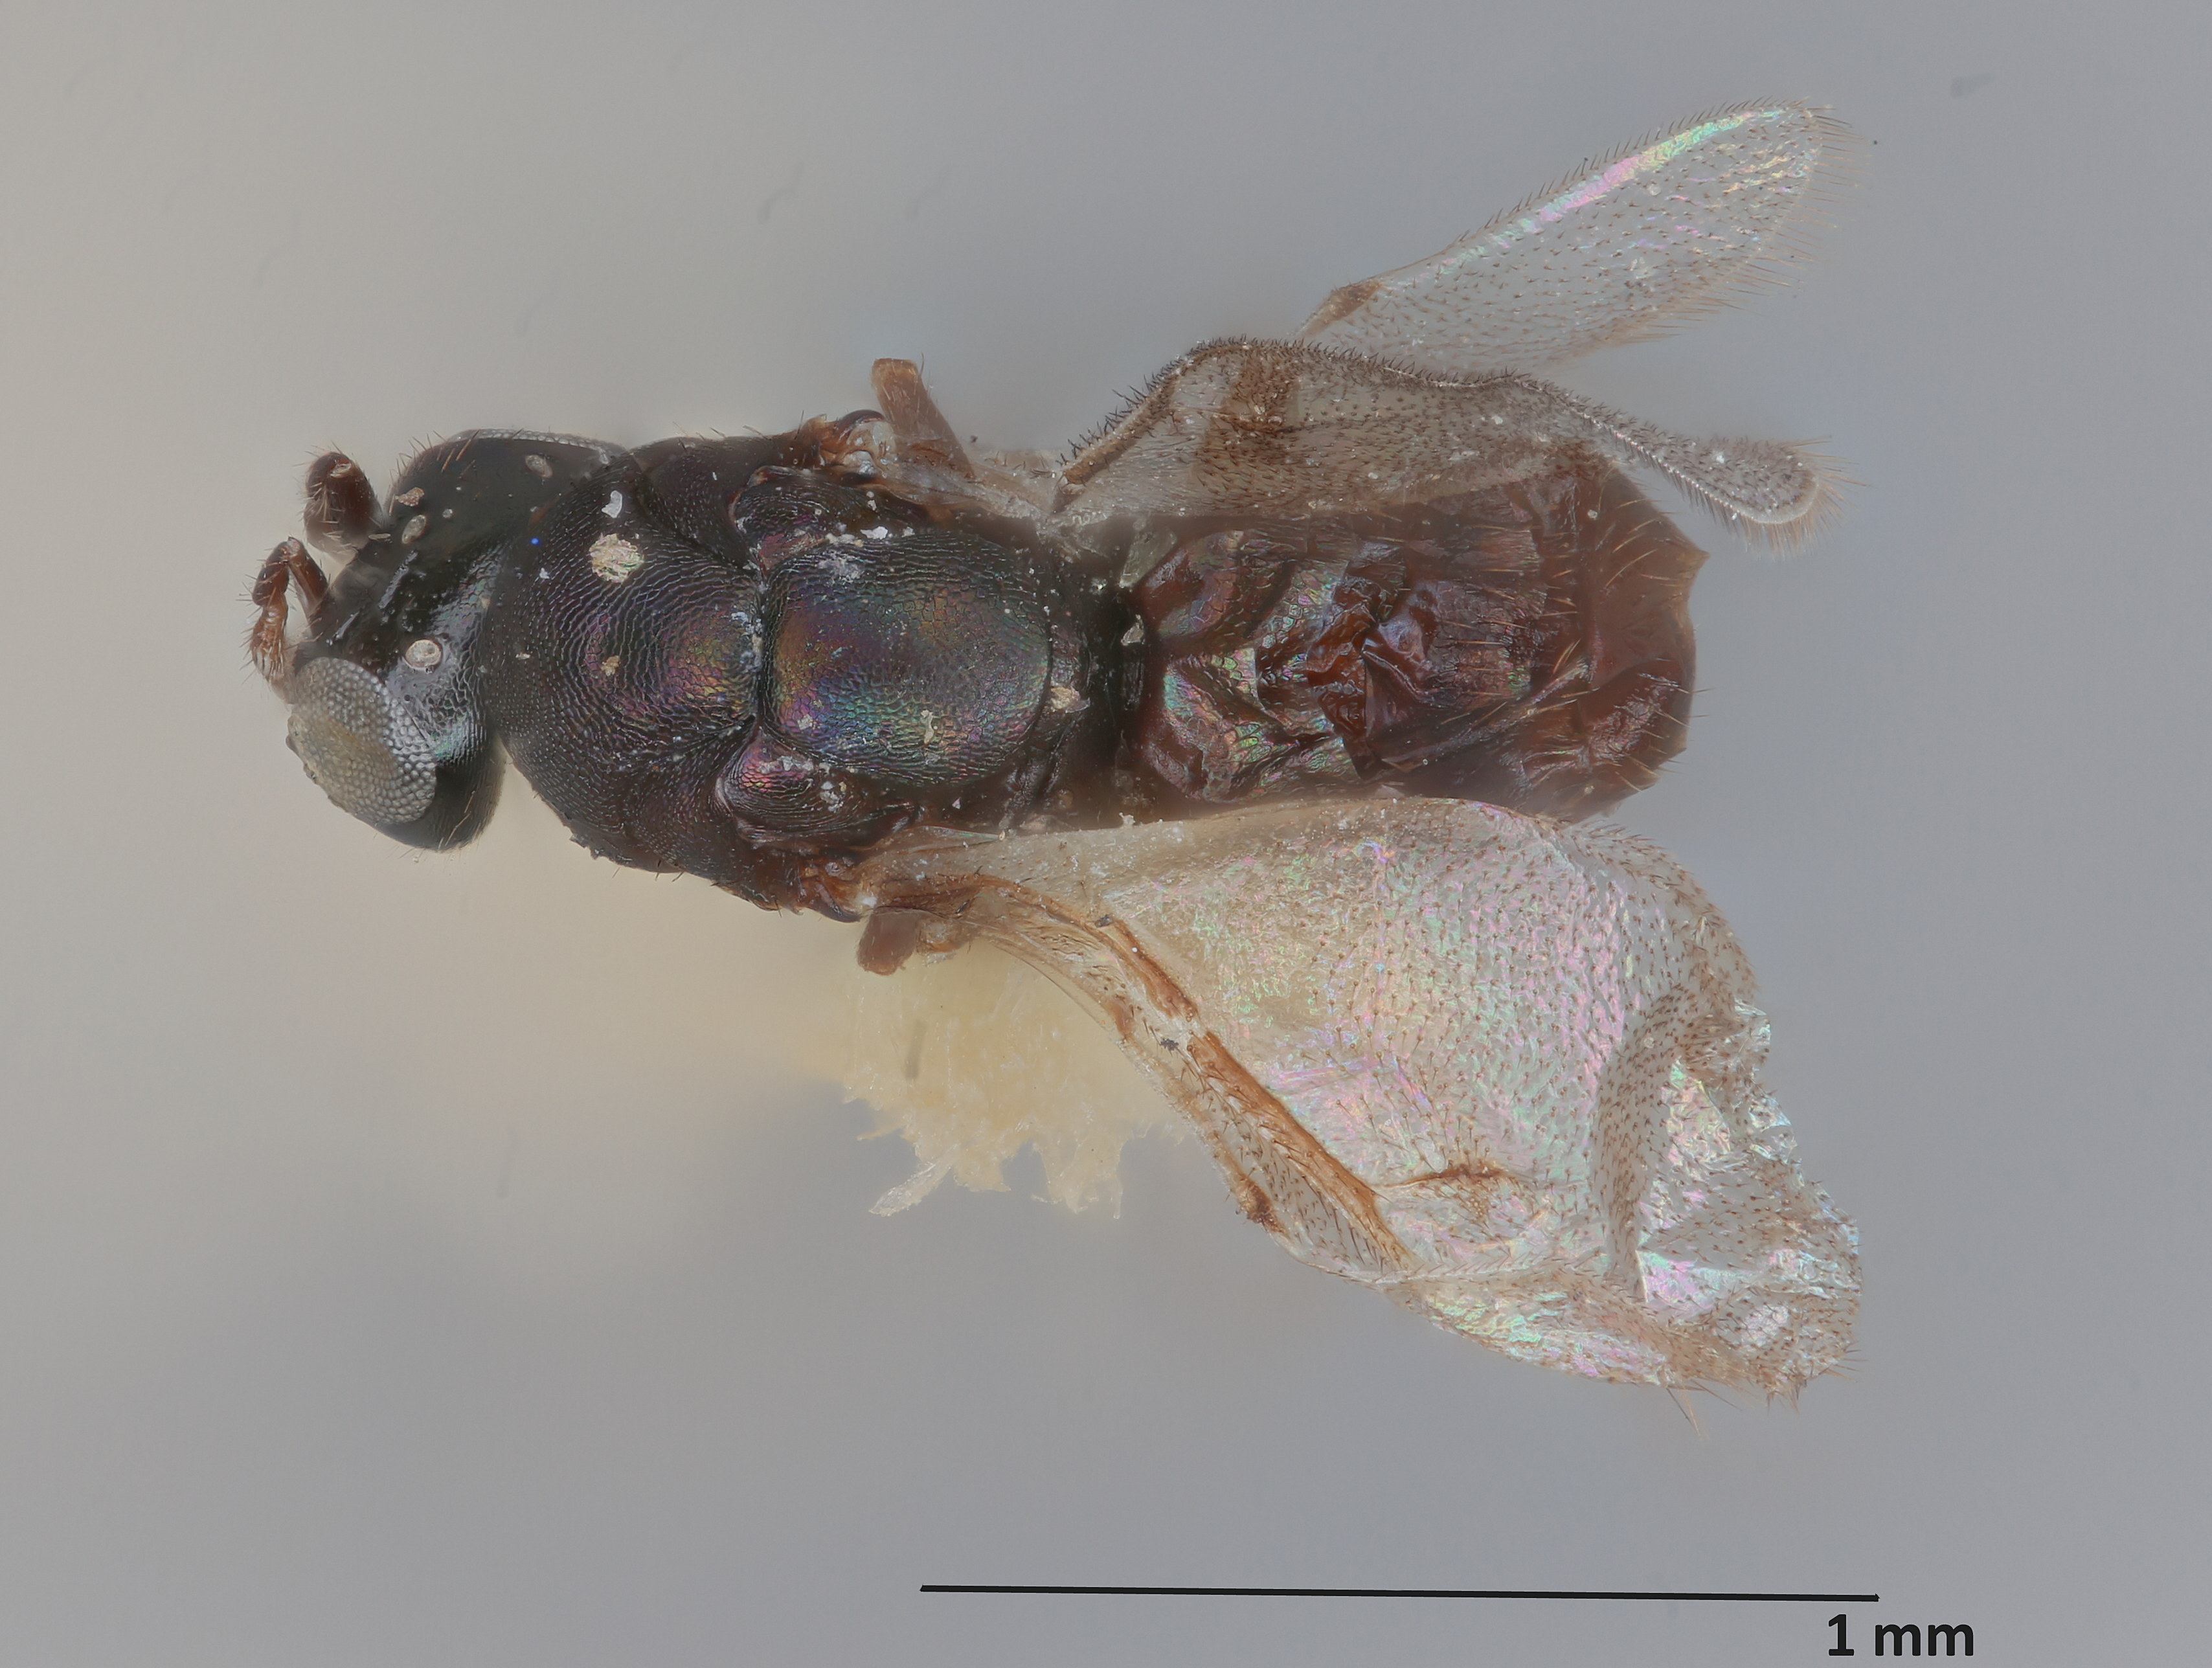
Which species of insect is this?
Rhicnopeltella eucalypti
